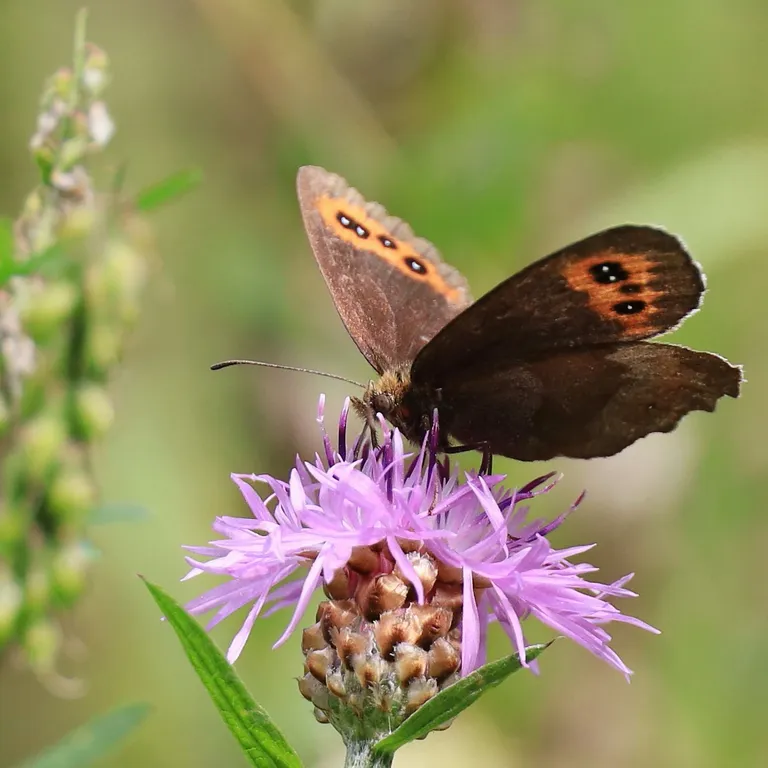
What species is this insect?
Erebia aethiops
